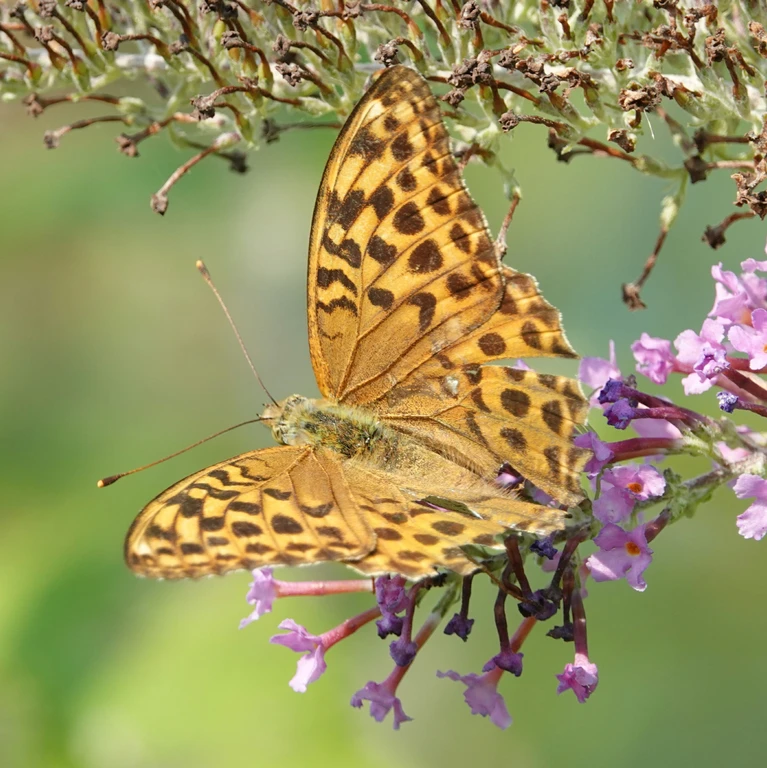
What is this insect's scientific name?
Argynnis paphia
